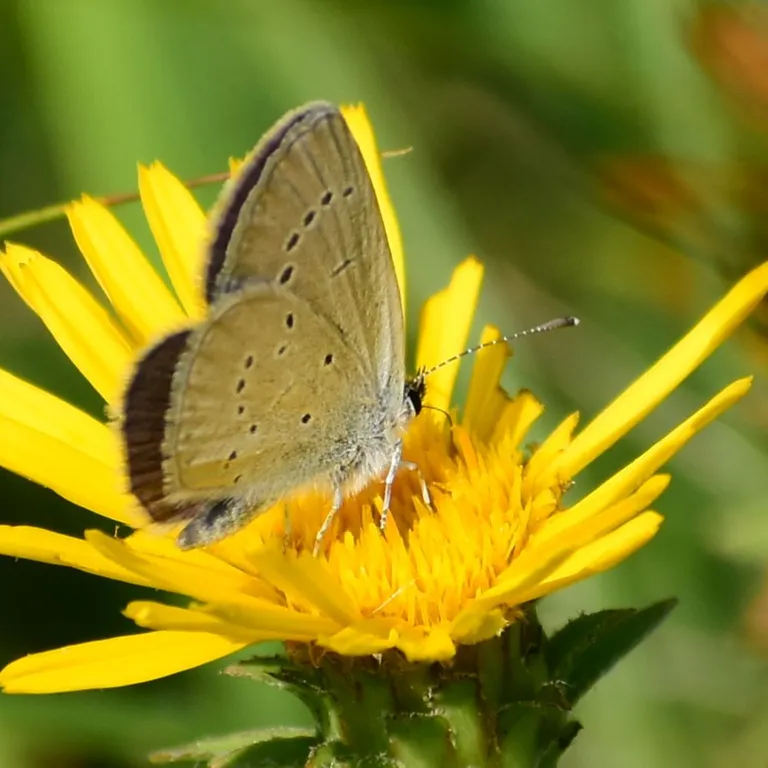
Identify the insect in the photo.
Cupido minimus
